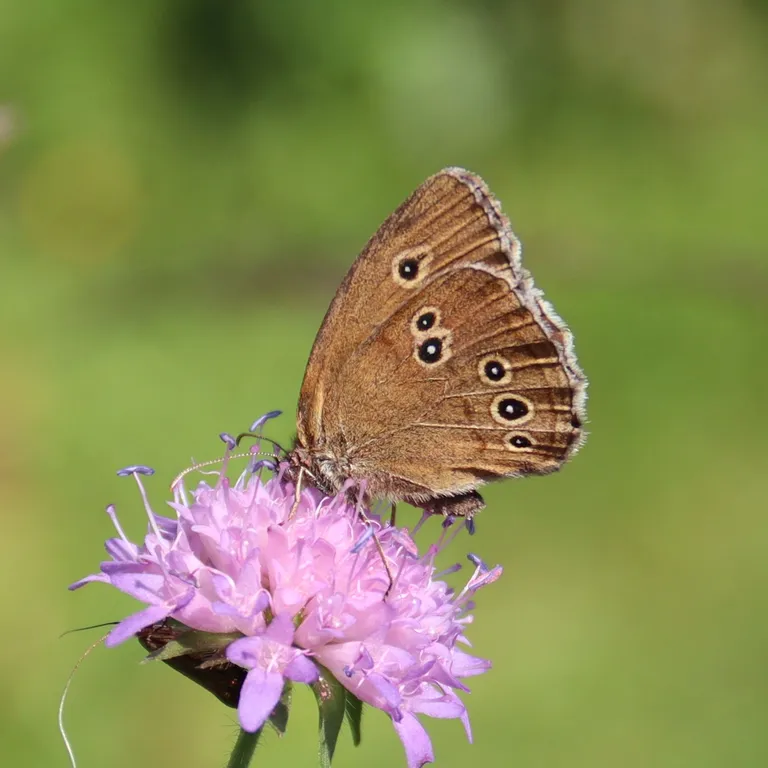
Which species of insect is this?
Aphantopus hyperantus
